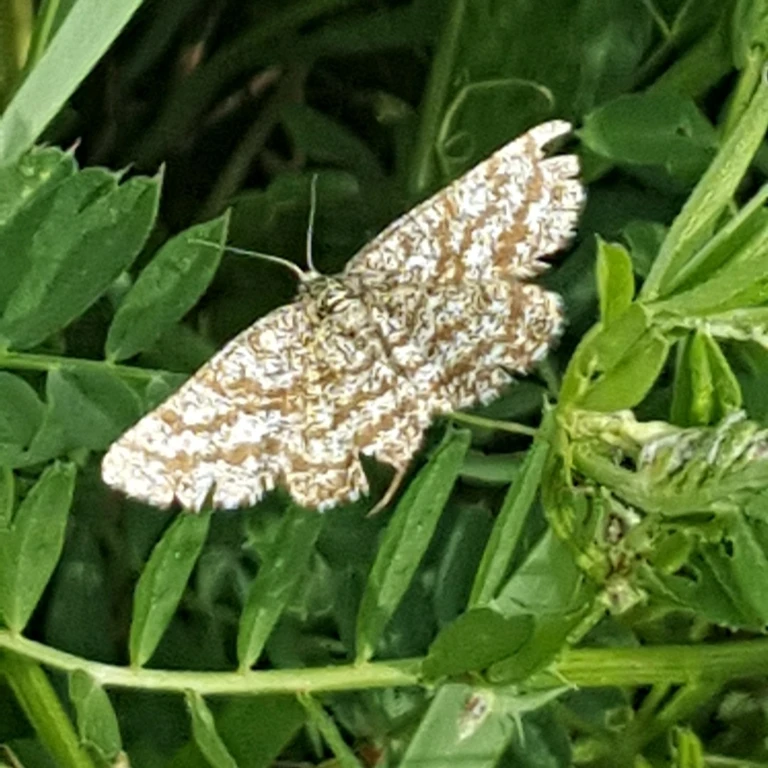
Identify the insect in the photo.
Ematurga atomaria
